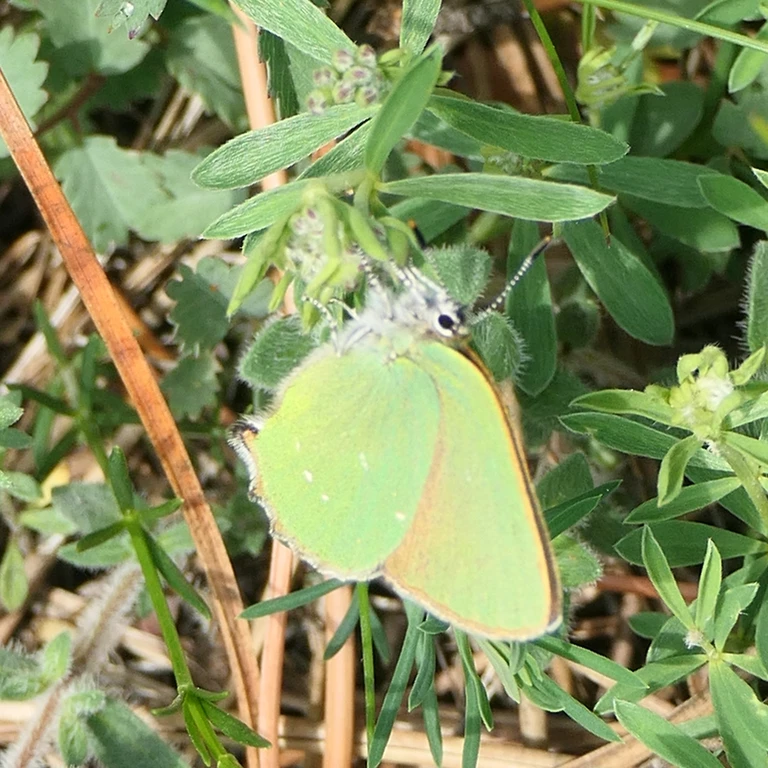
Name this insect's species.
Callophrys rubi
